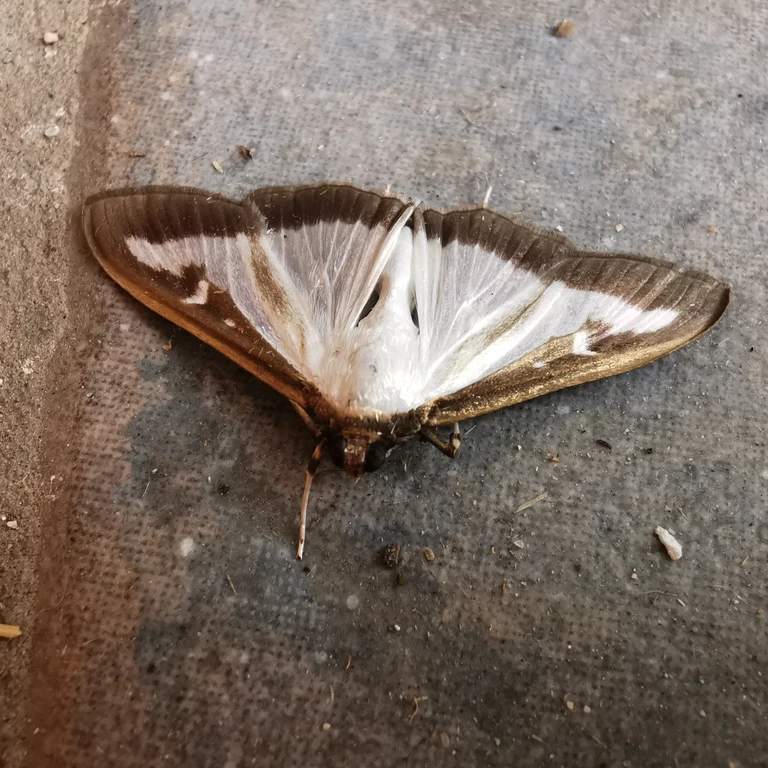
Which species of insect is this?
Cydalima perspectalis
